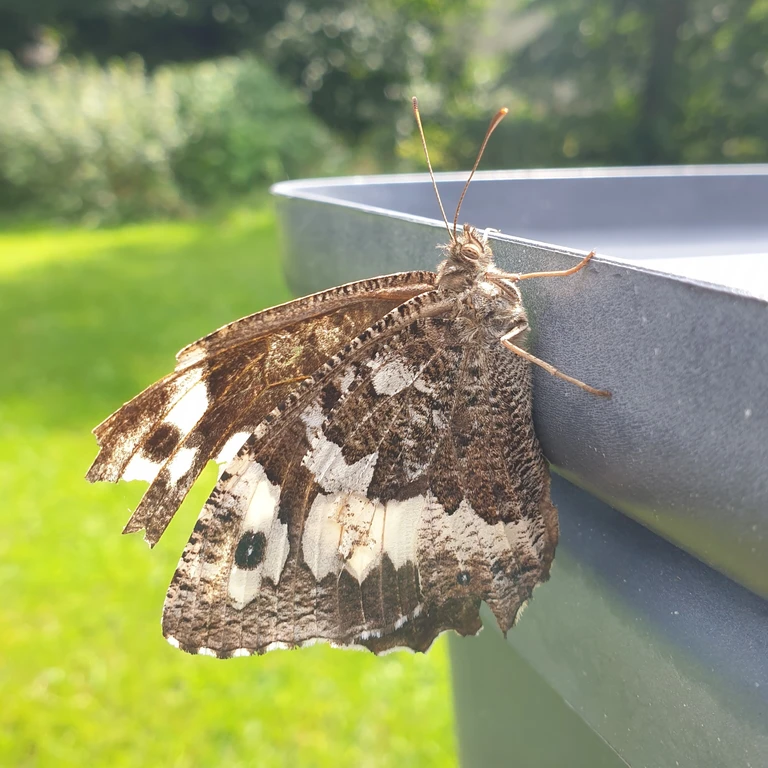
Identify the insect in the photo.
Brintesia circe
